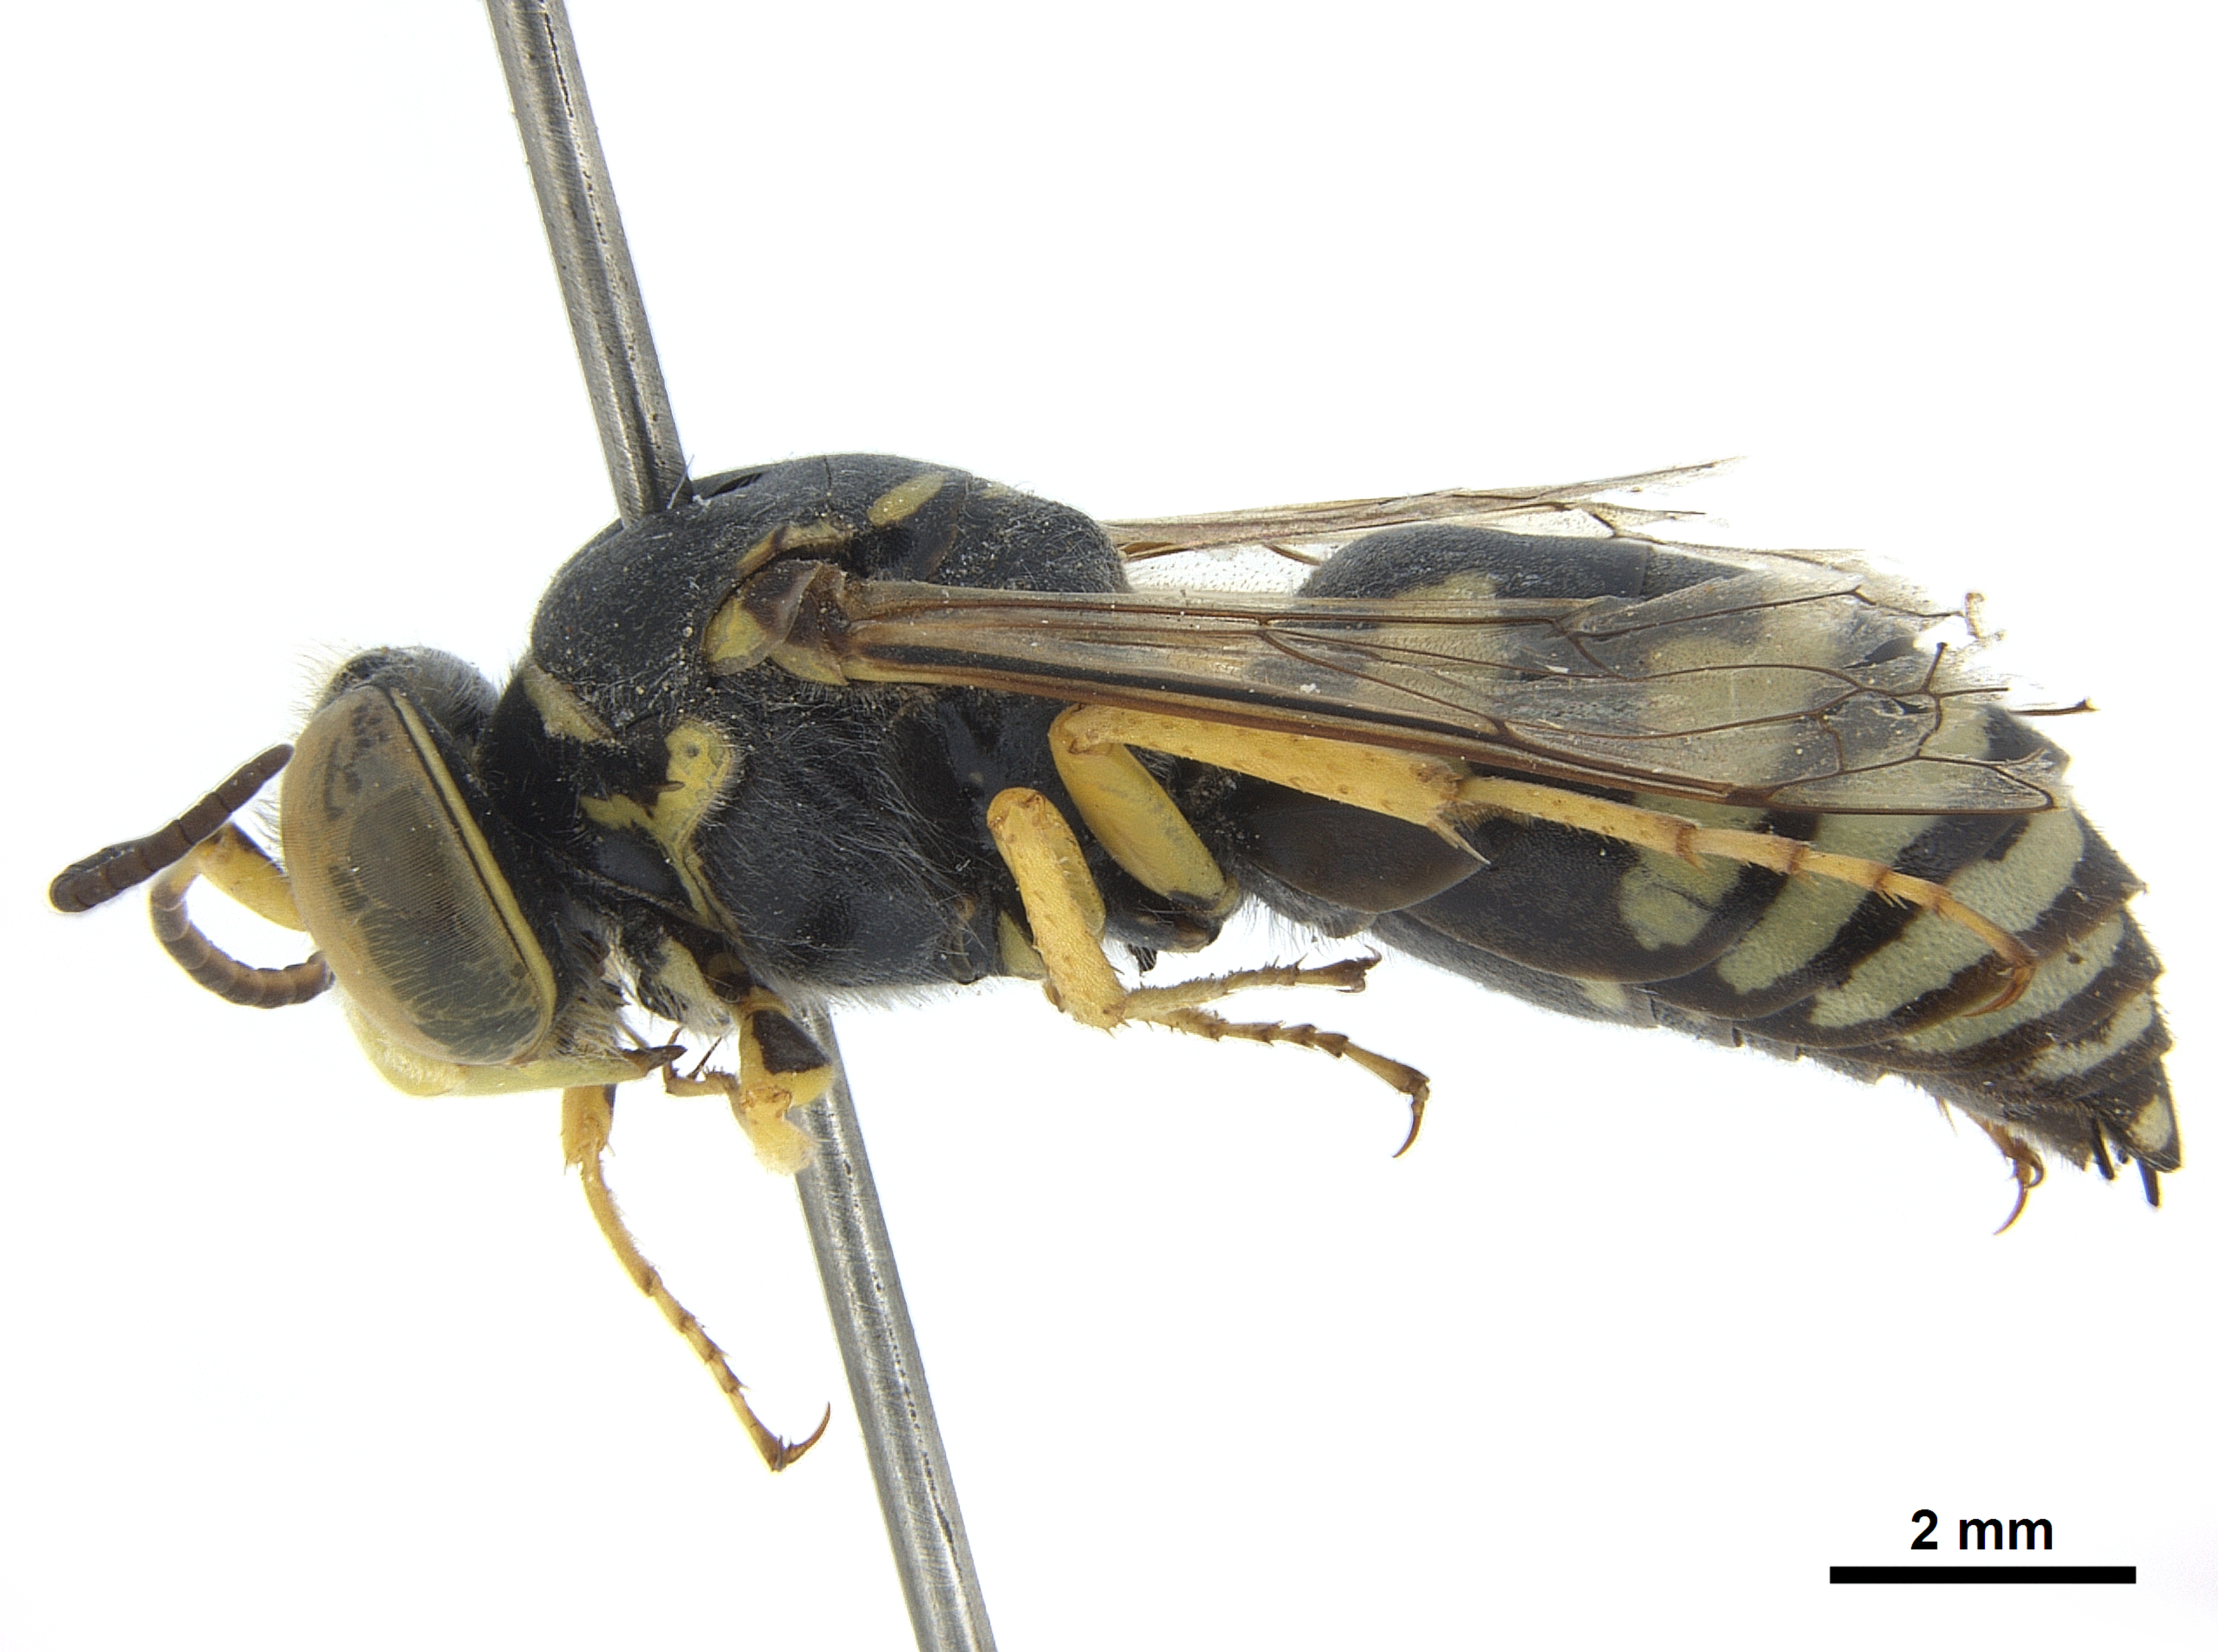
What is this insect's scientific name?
Stictiella pulchella
